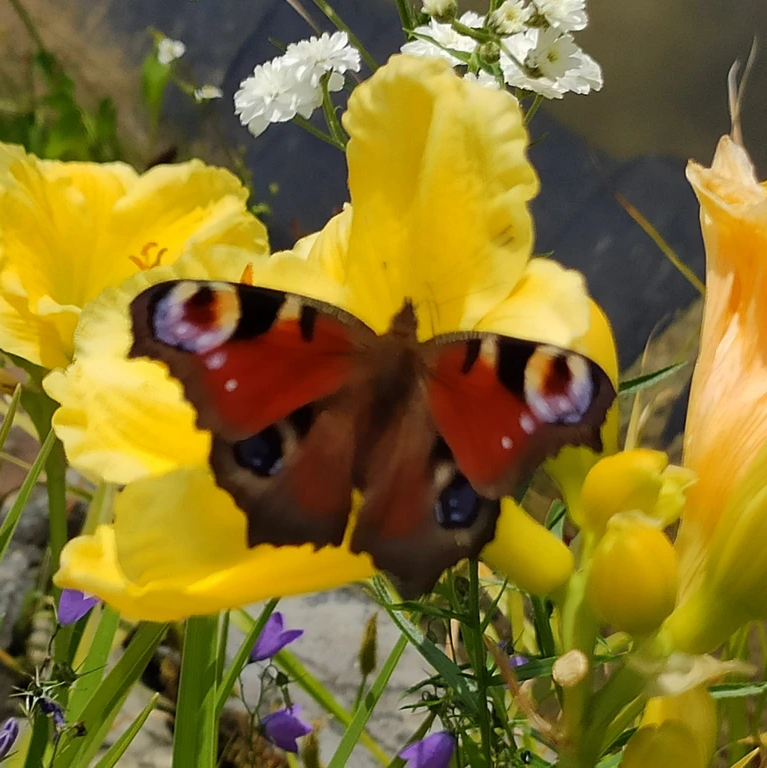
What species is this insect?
Aglais io
